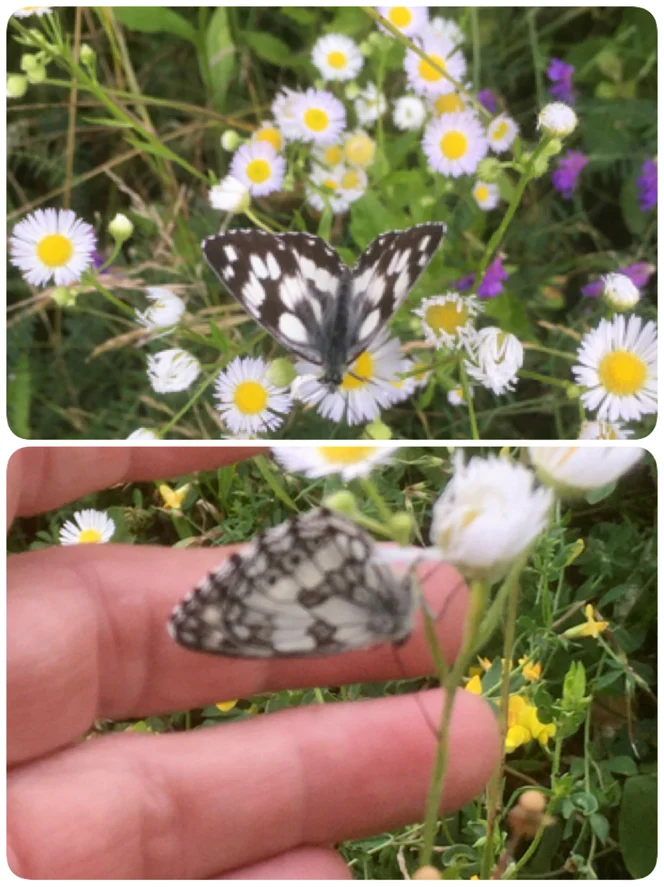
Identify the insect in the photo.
Melanargia galathea
